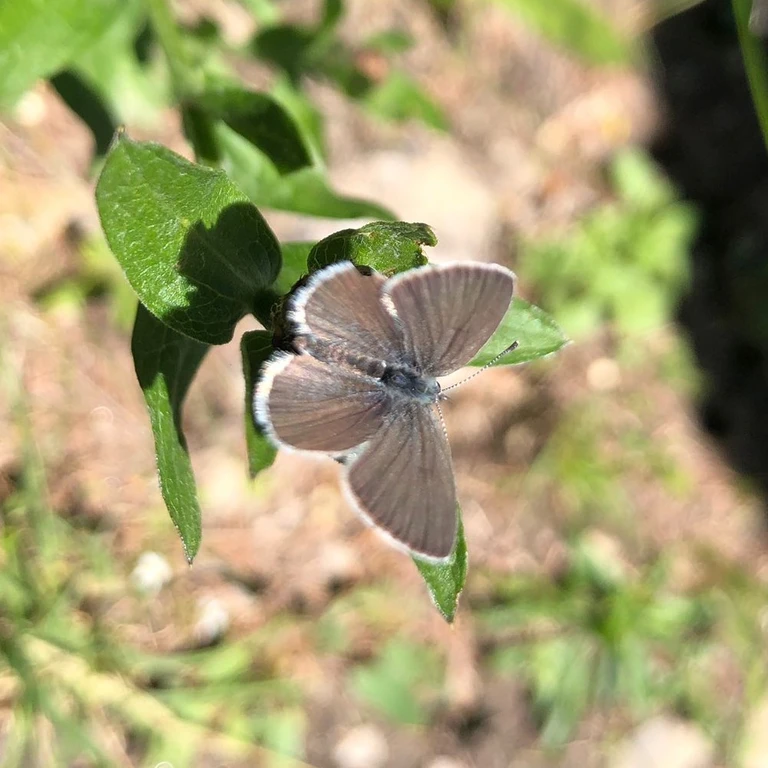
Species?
Cyaniris semiargus
